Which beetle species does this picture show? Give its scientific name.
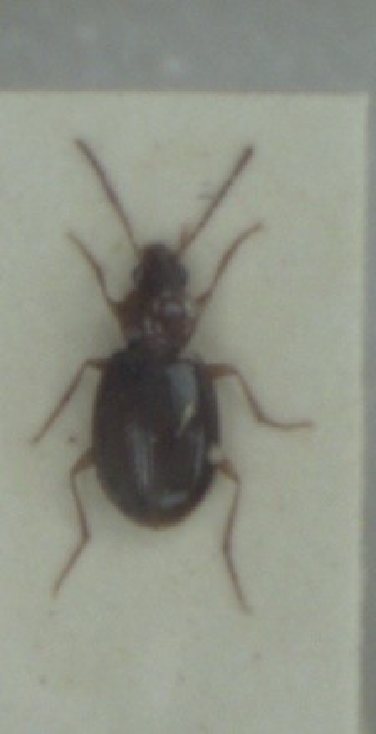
Ocys harpaloides
